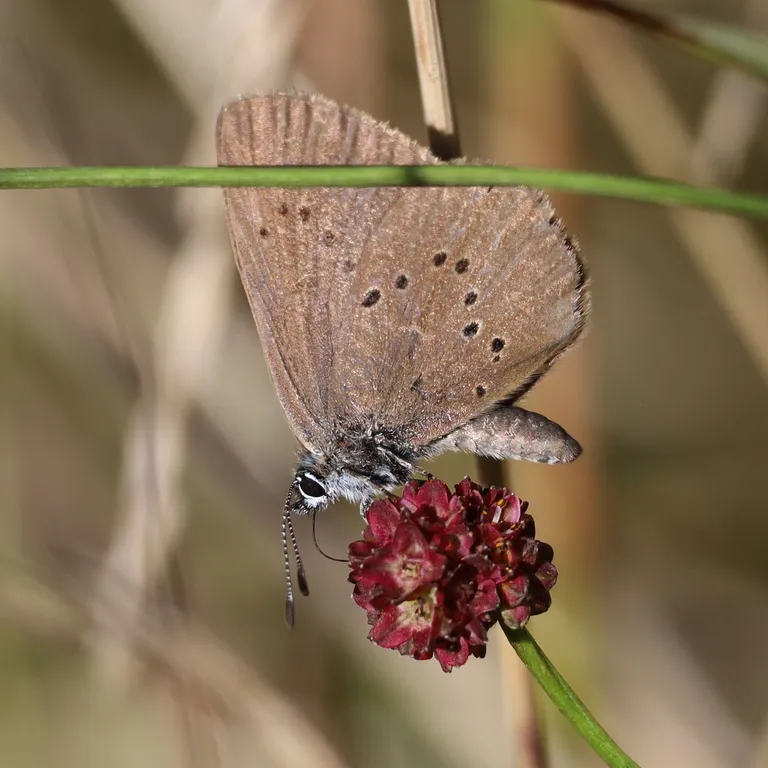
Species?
Phengaris nausithous (also Maculinea nausithous)
